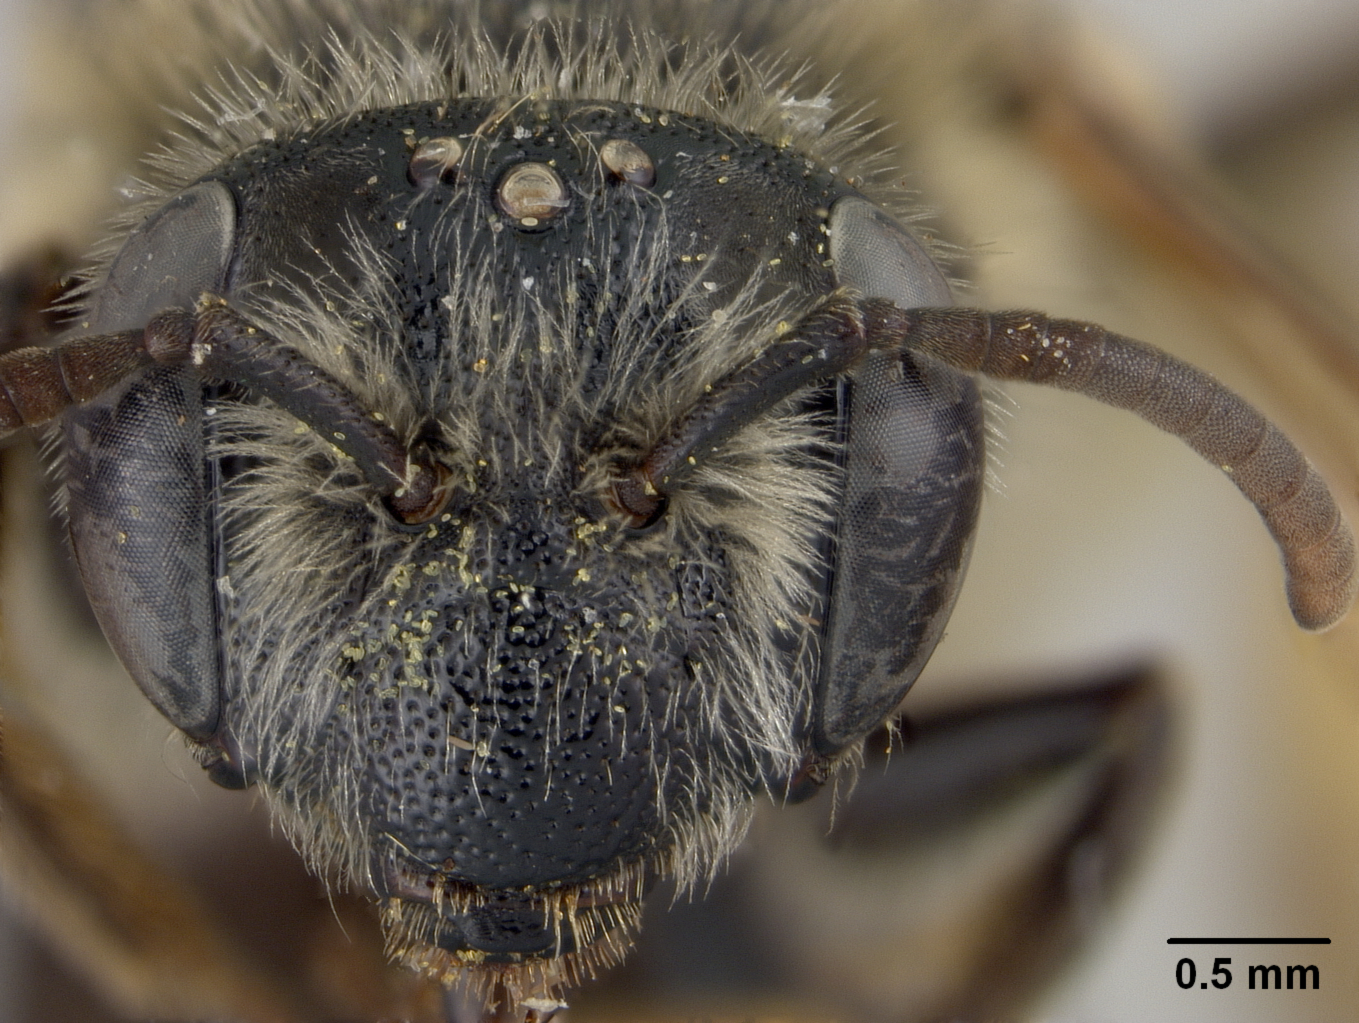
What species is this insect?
Andrena pyracanthae
